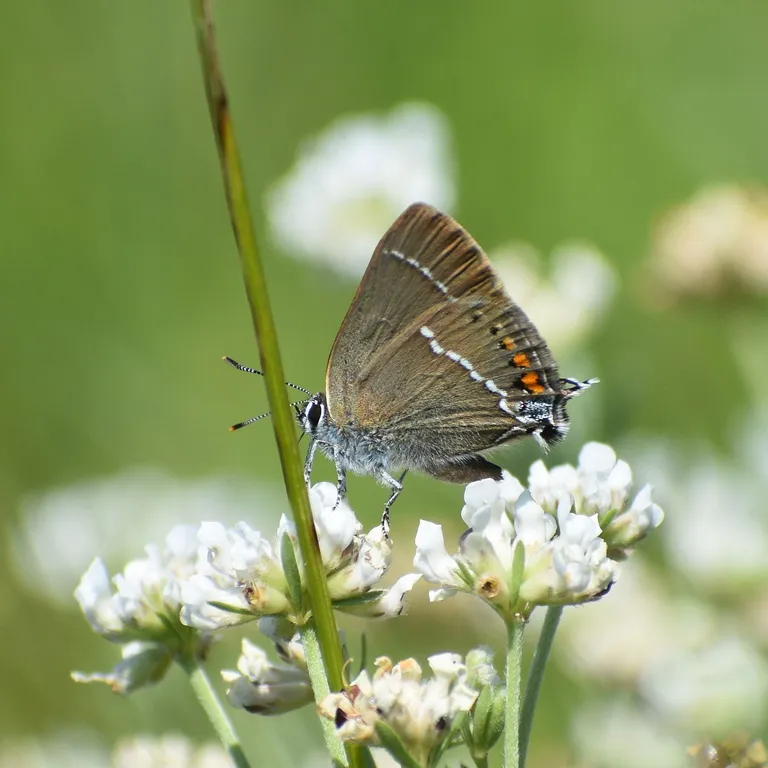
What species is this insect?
Satyrium spini (also Tuttiola spini)
